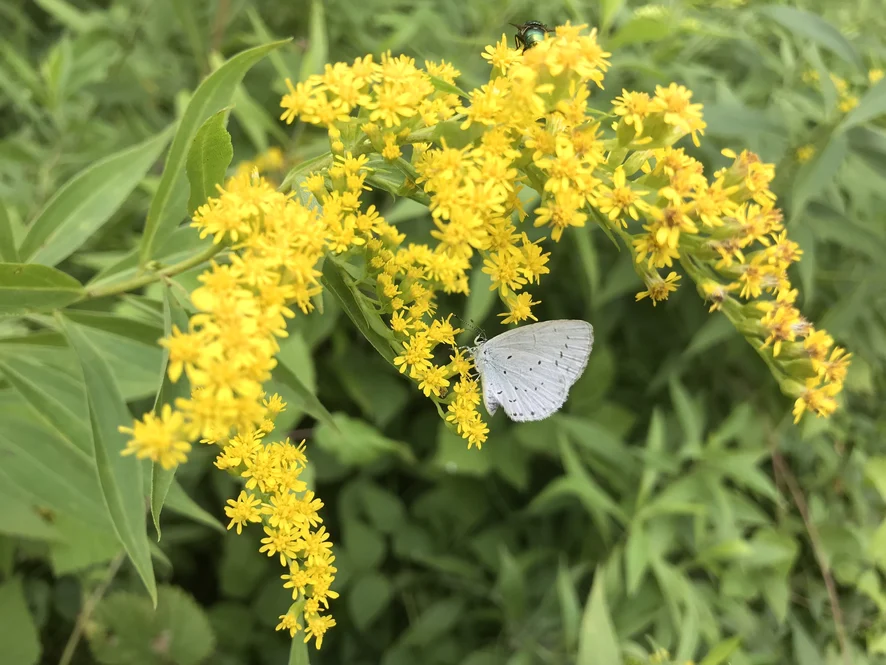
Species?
Celastrina argiolus
